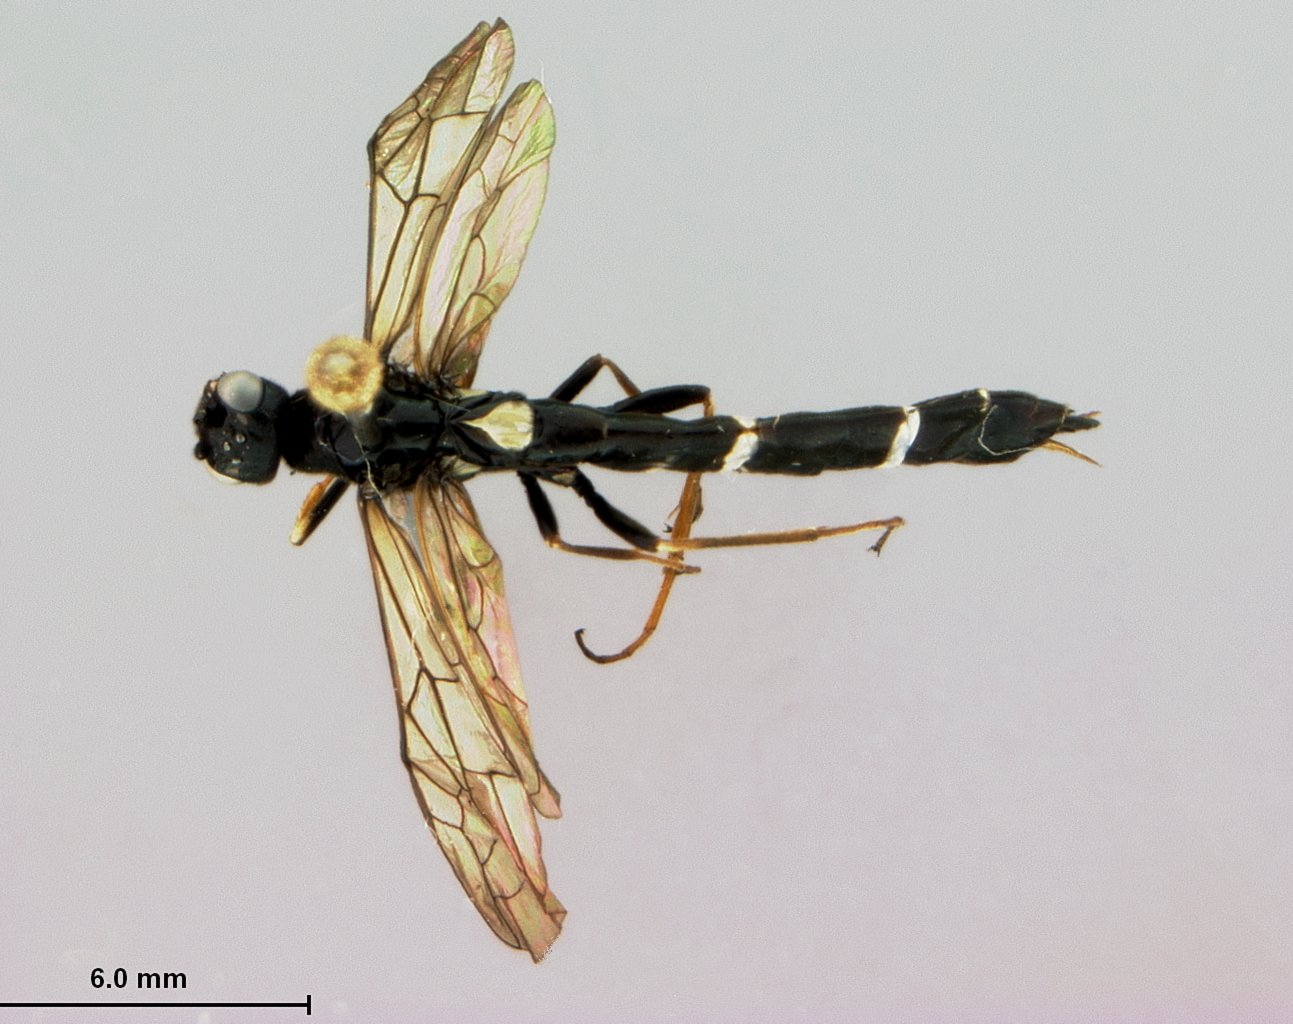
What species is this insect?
Hartigia riesi
